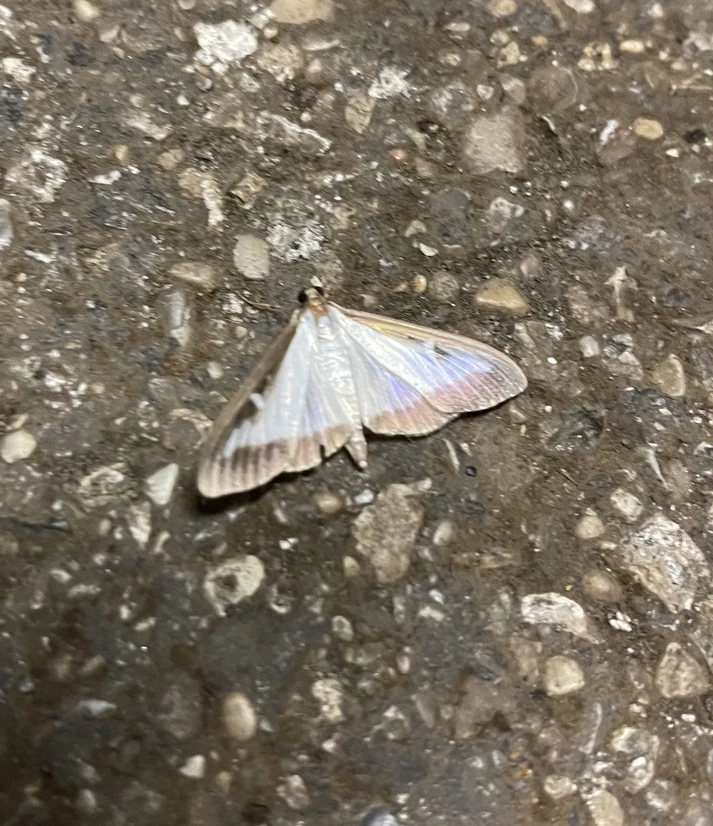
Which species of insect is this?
Cydalima perspectalis
